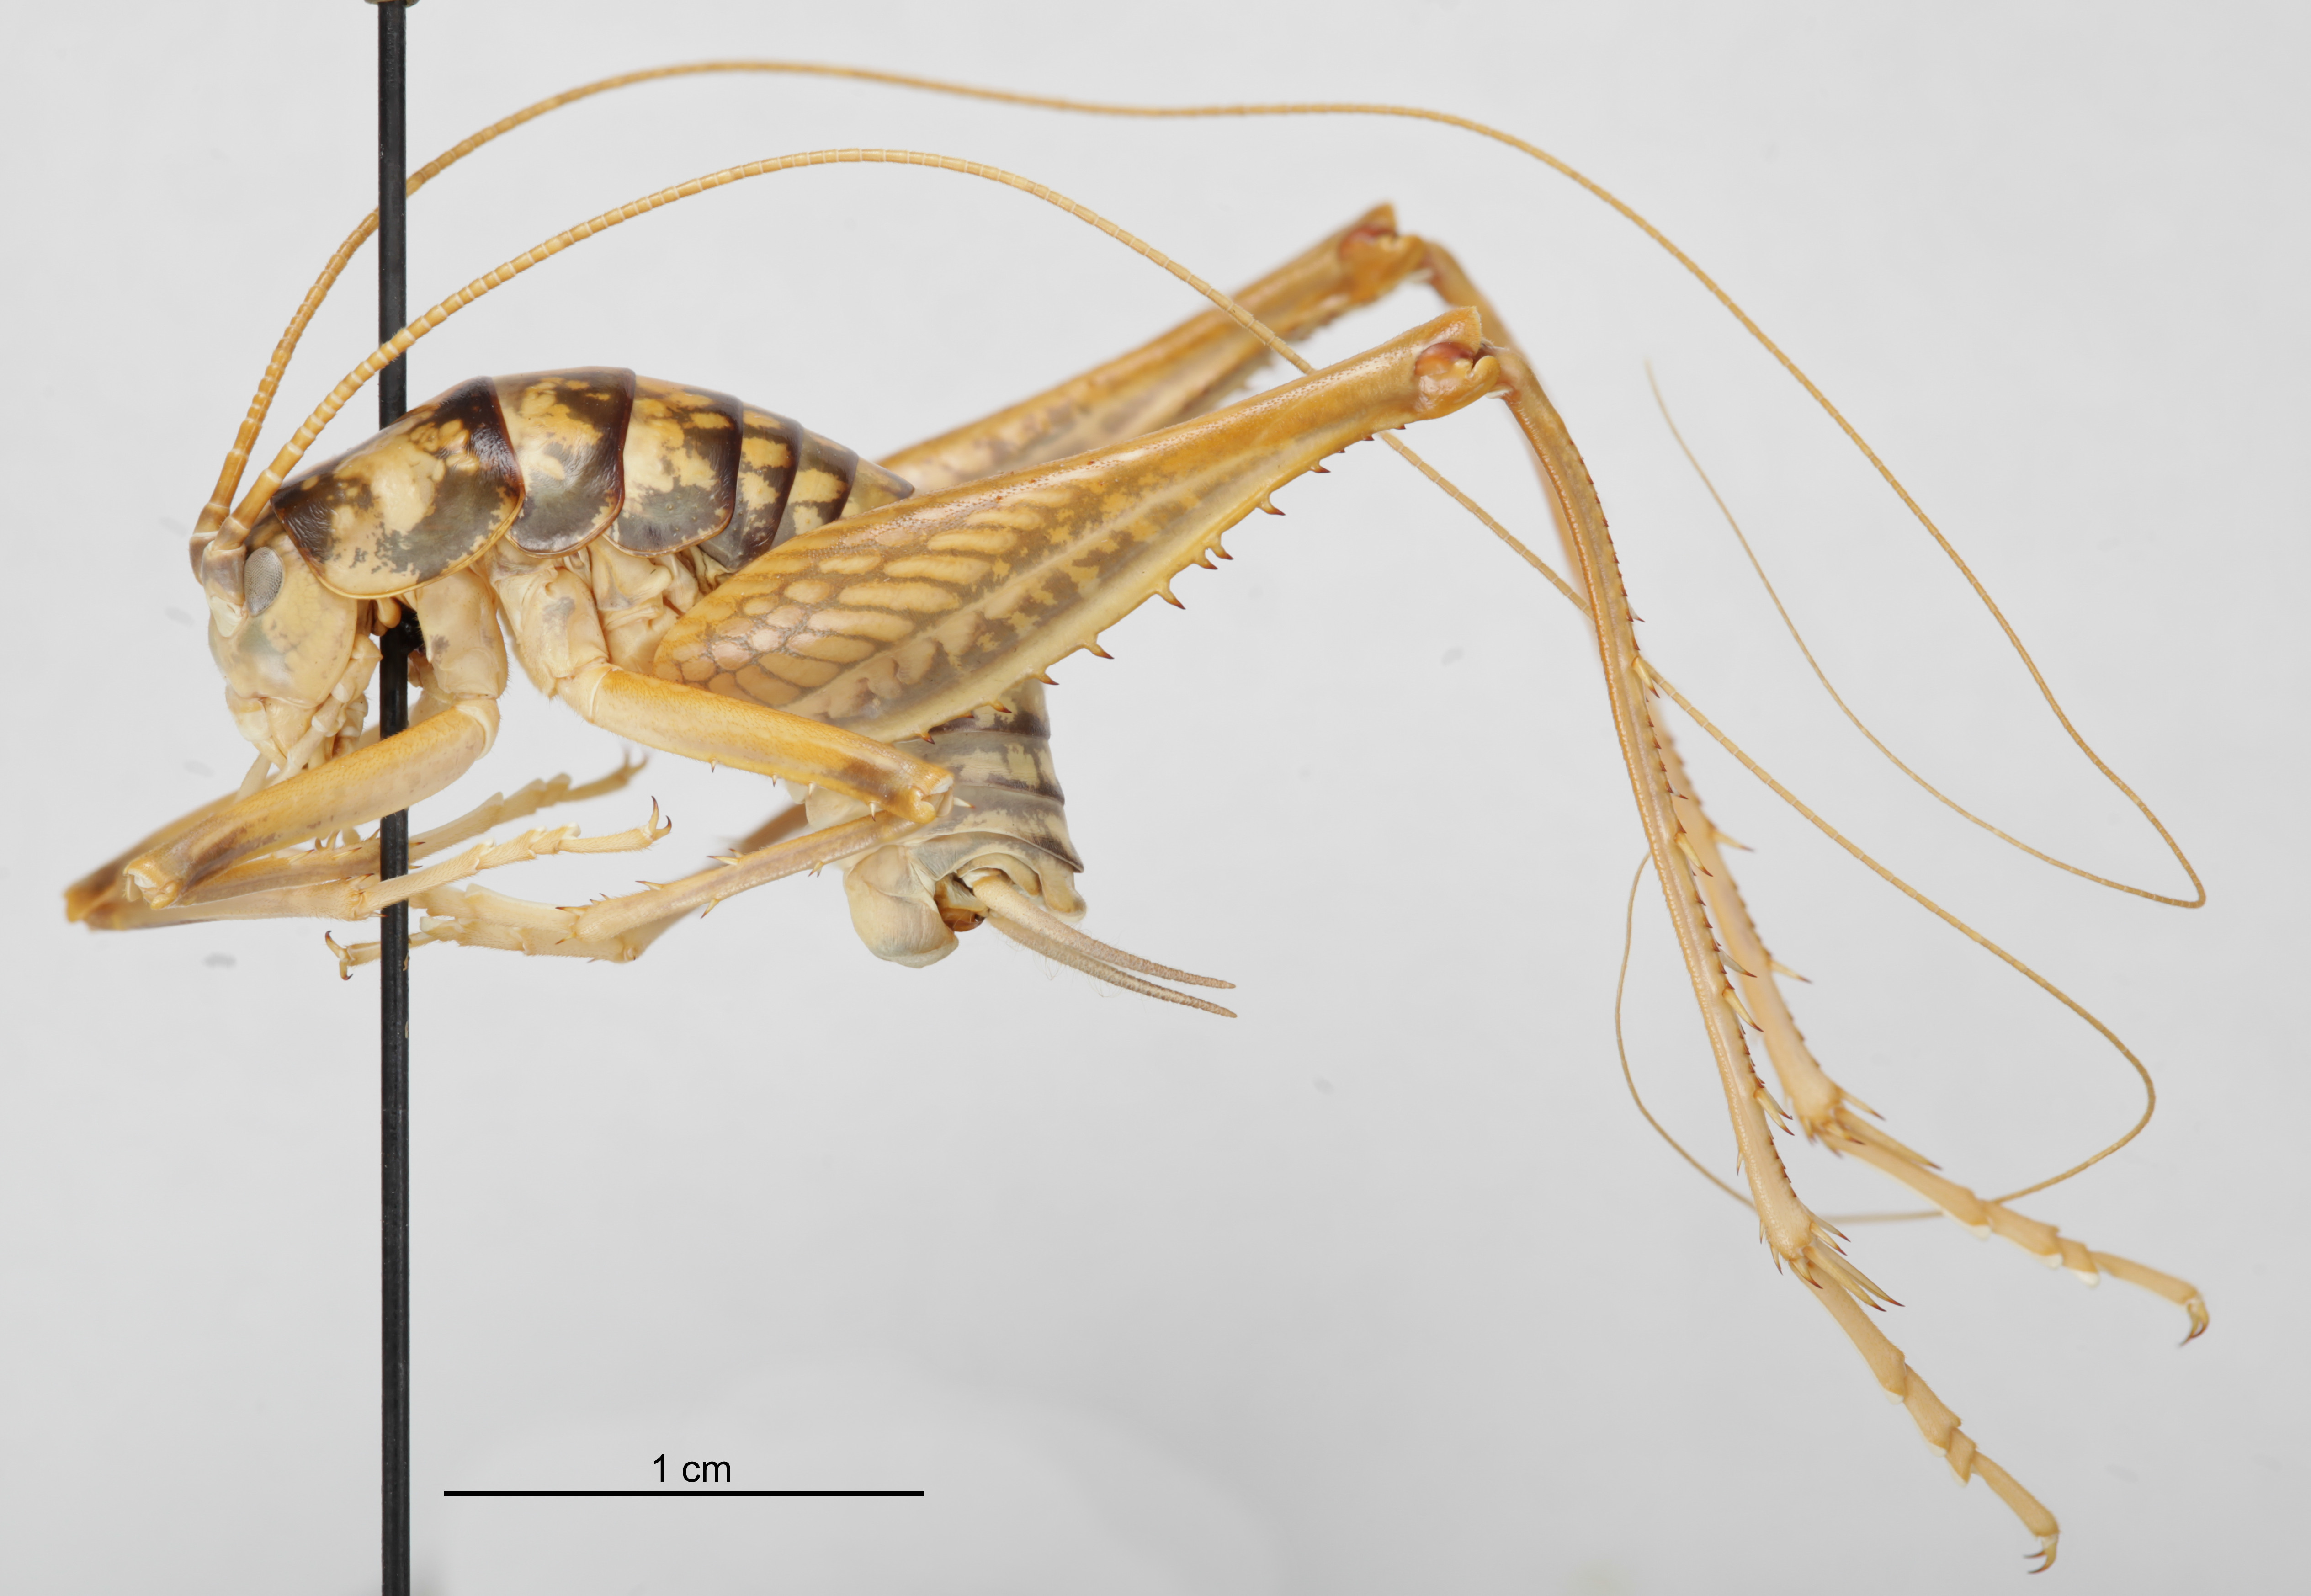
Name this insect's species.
Ceuthophilus gracilipes (also Megacyllene robiniae)
